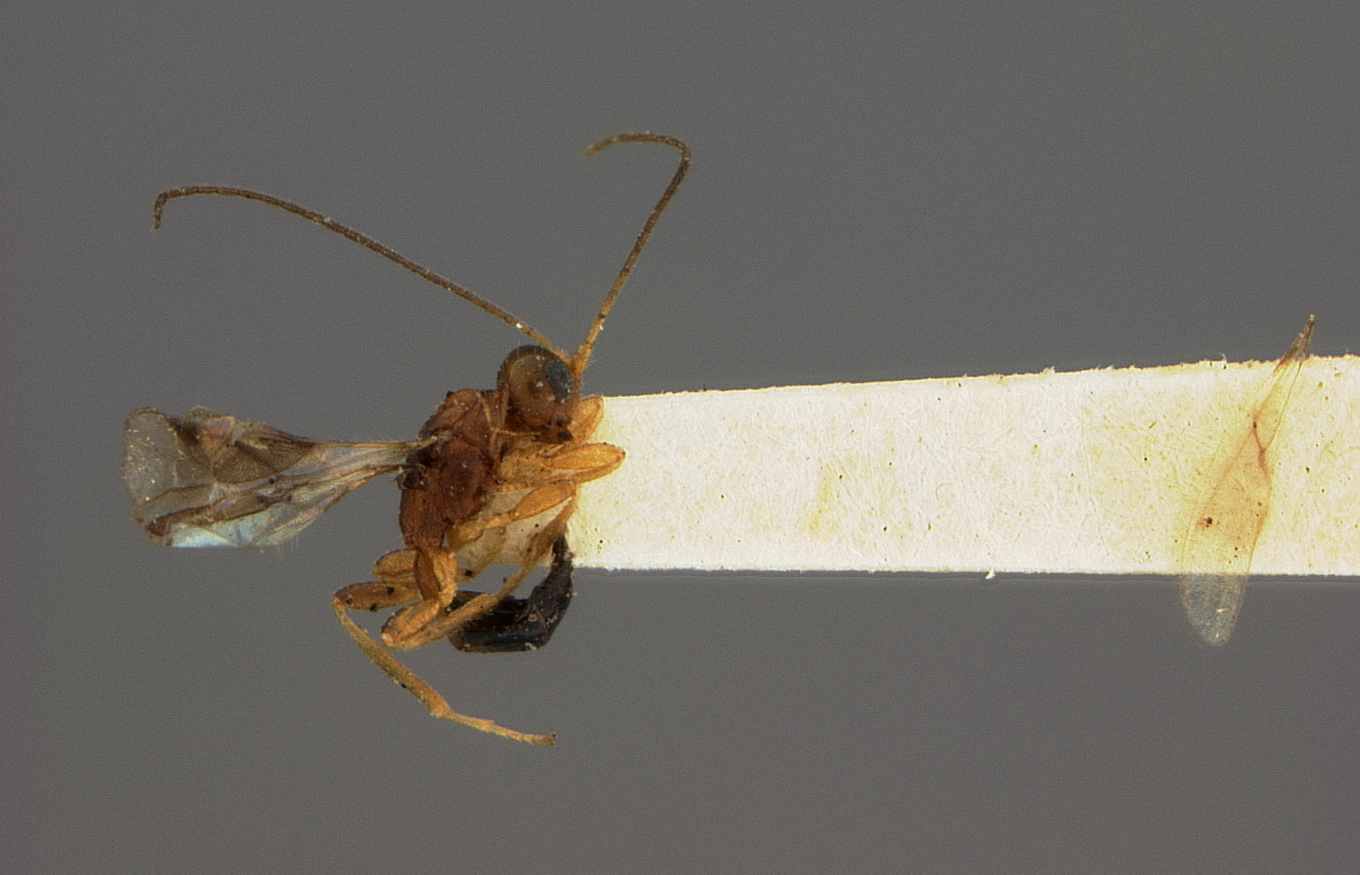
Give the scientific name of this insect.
Spathius californicus
